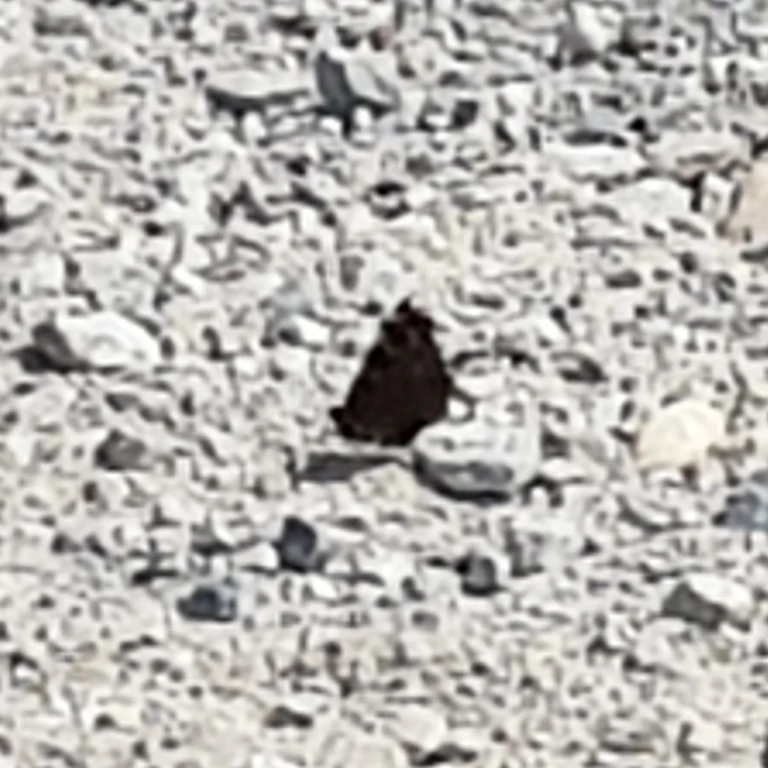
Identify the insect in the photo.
Aglais io
